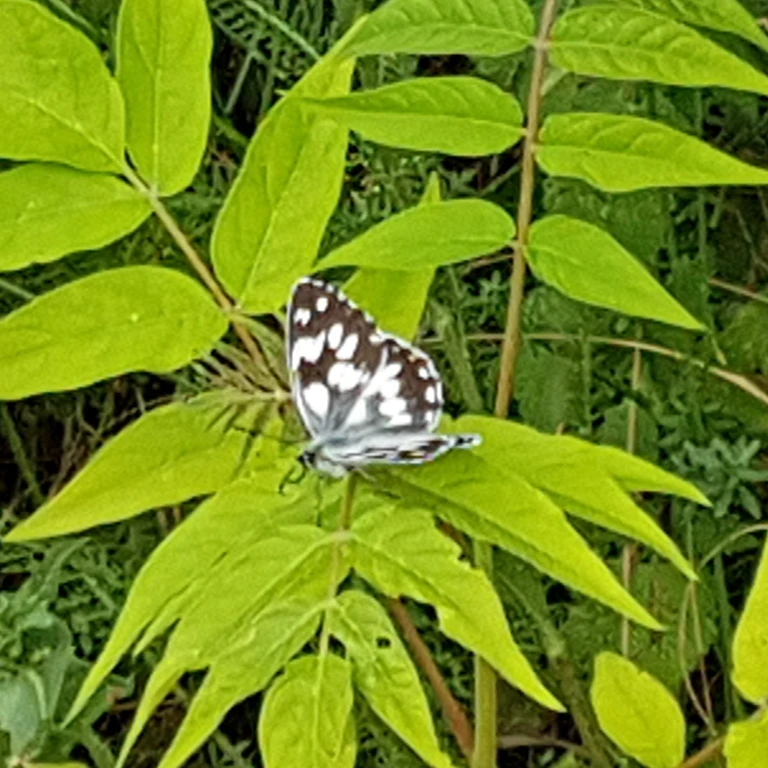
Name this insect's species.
Melanargia galathea
